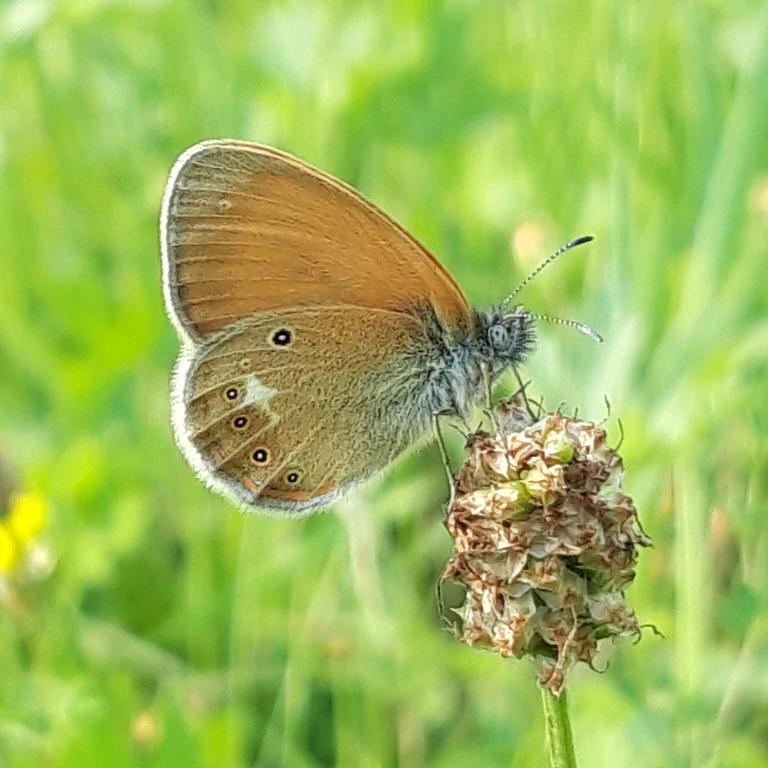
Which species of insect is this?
Coenonympha glycerion (also Coenonympha iphis)
